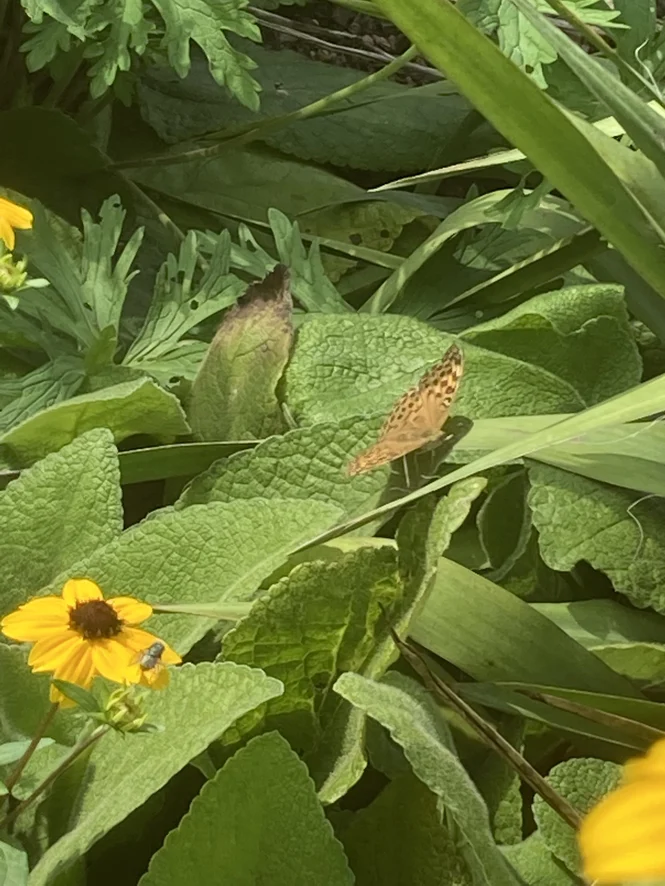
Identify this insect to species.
Argynnis paphia
